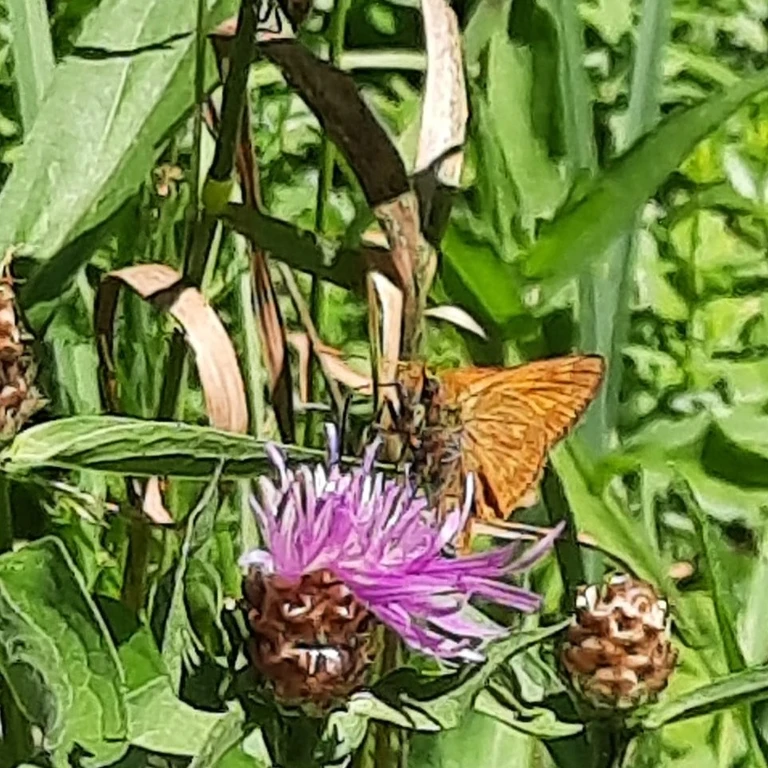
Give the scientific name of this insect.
Ochlodes sylvanus (also Ochlodes venata)
